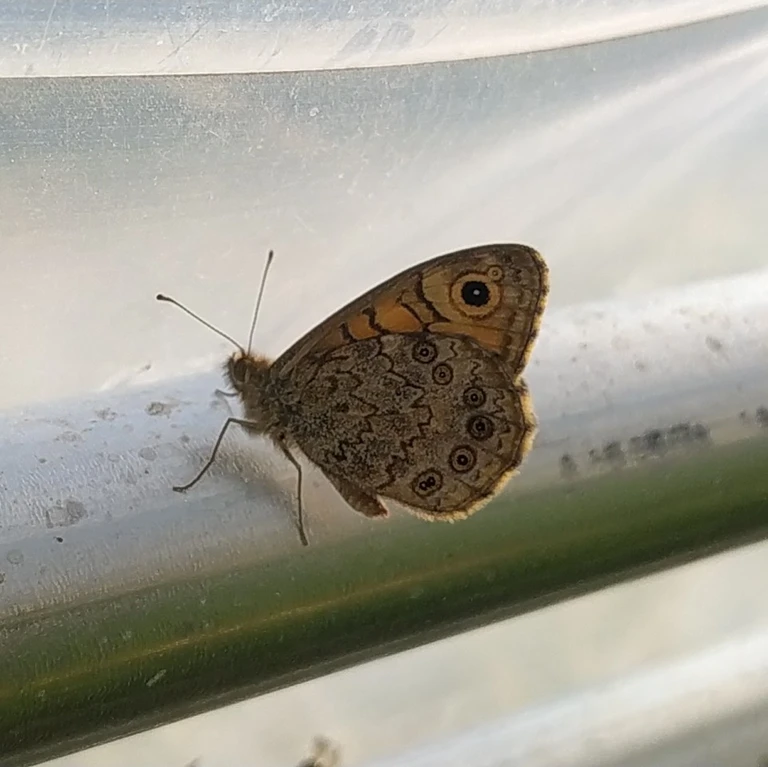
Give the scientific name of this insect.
Lasiommata megera (also Pararge megera)
